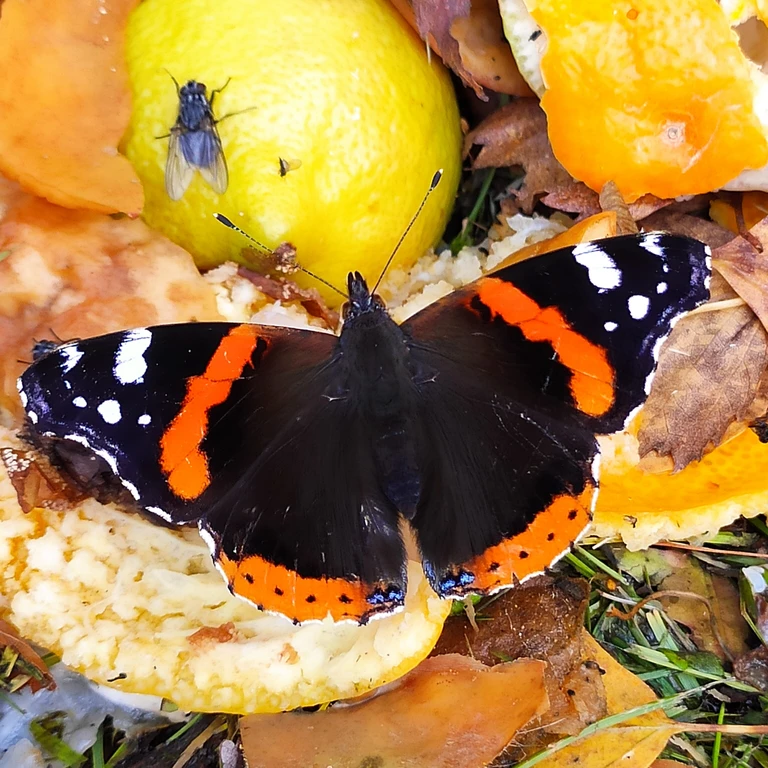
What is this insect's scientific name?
Vanessa atalanta
